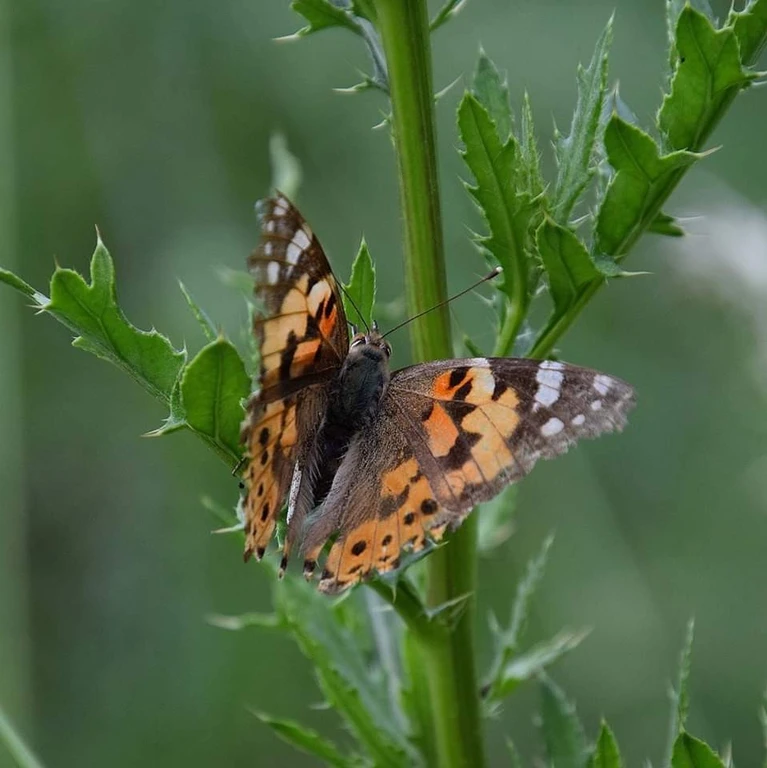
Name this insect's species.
Vanessa cardui
